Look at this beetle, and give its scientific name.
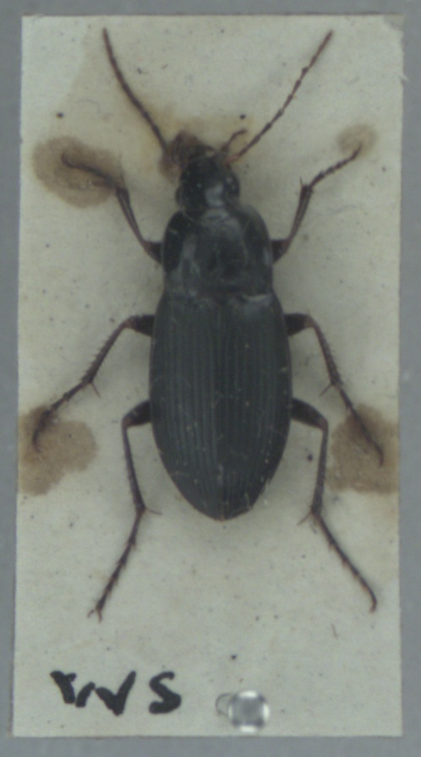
Calathus fuscipes
